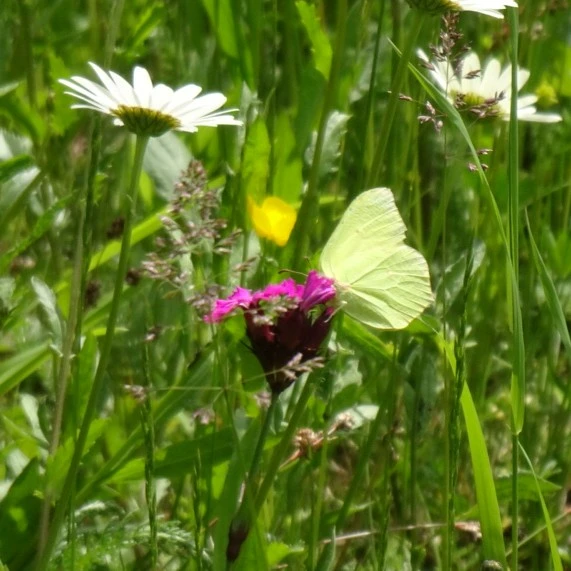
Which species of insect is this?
Gonepteryx rhamni
